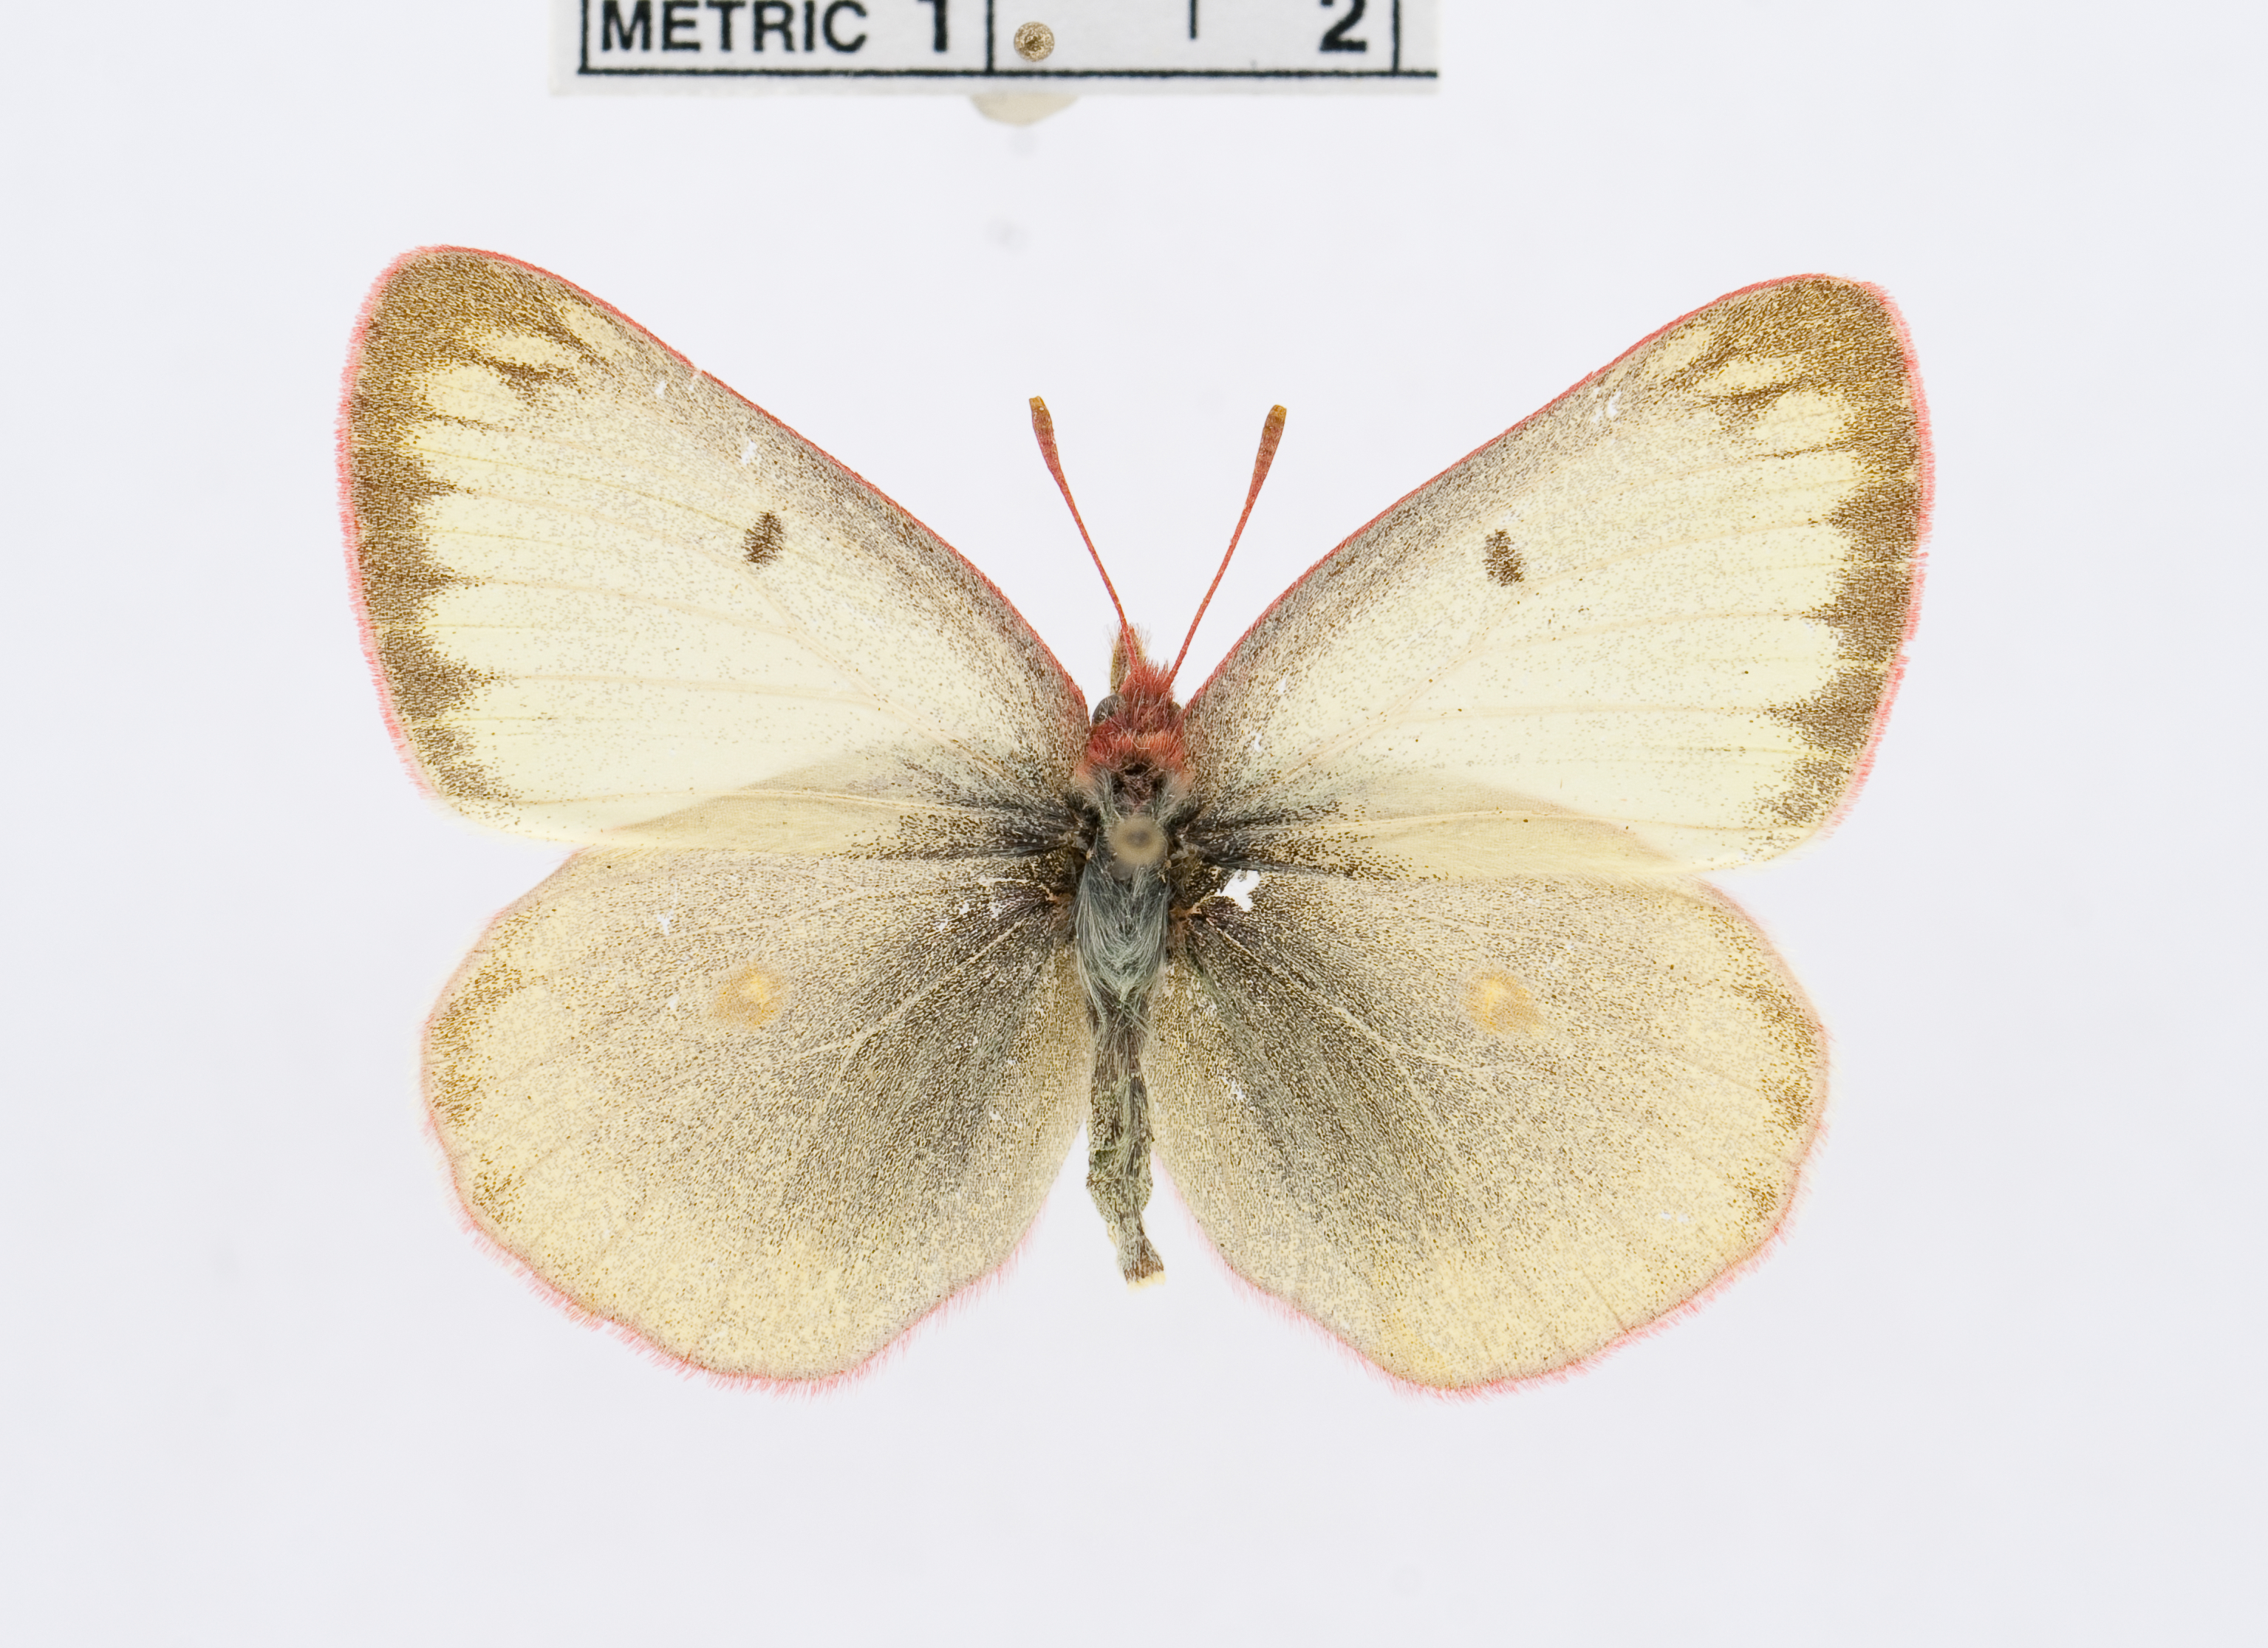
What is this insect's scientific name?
Colias pelidne
